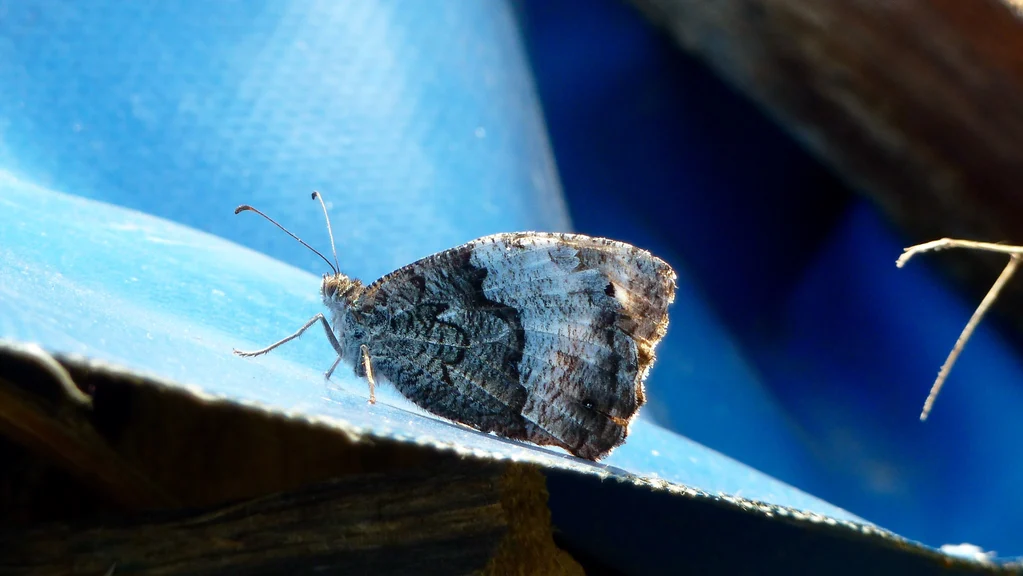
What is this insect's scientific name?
Hipparchia fagi
